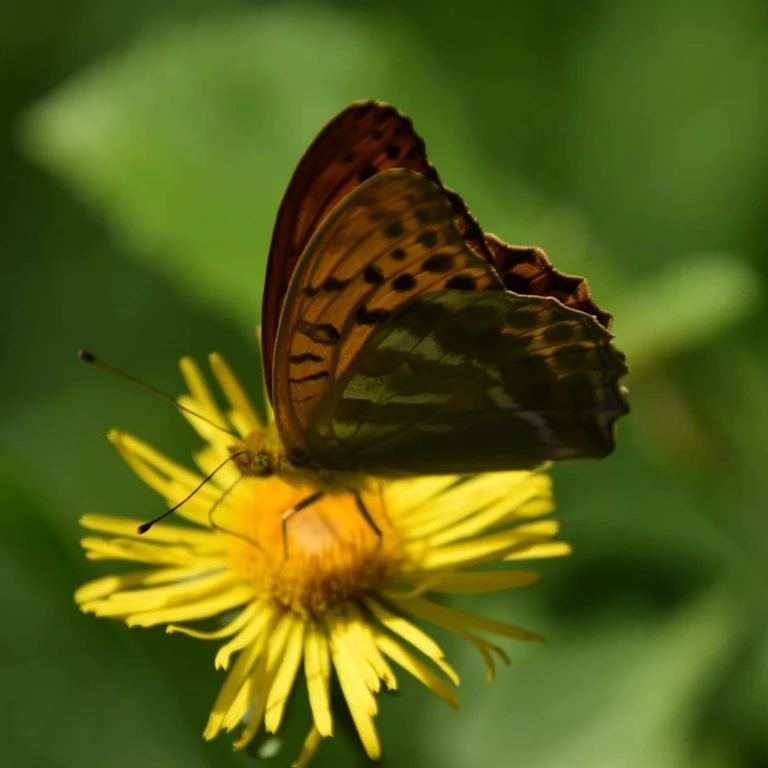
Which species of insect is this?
Argynnis paphia
